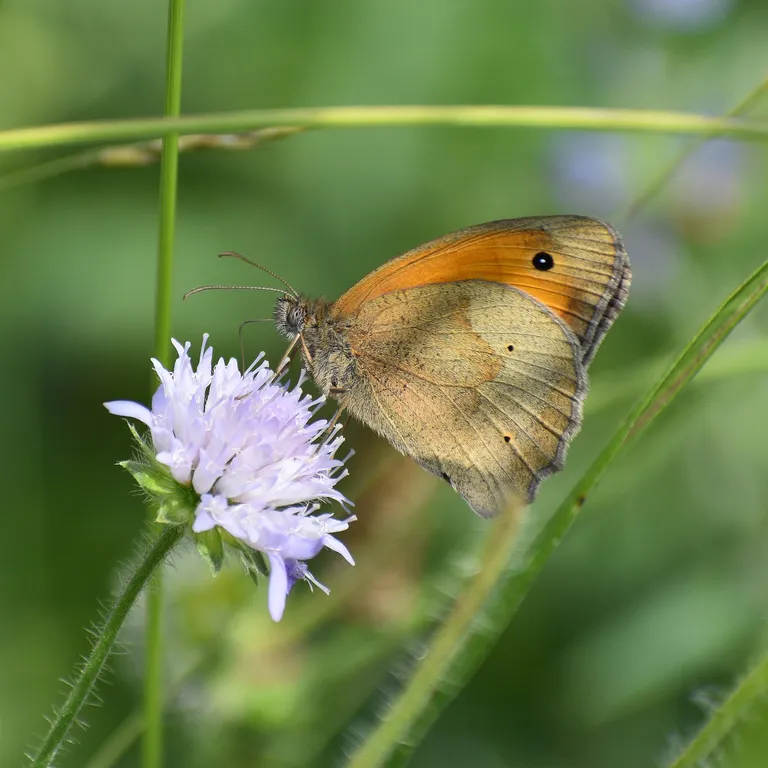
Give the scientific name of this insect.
Maniola jurtina
